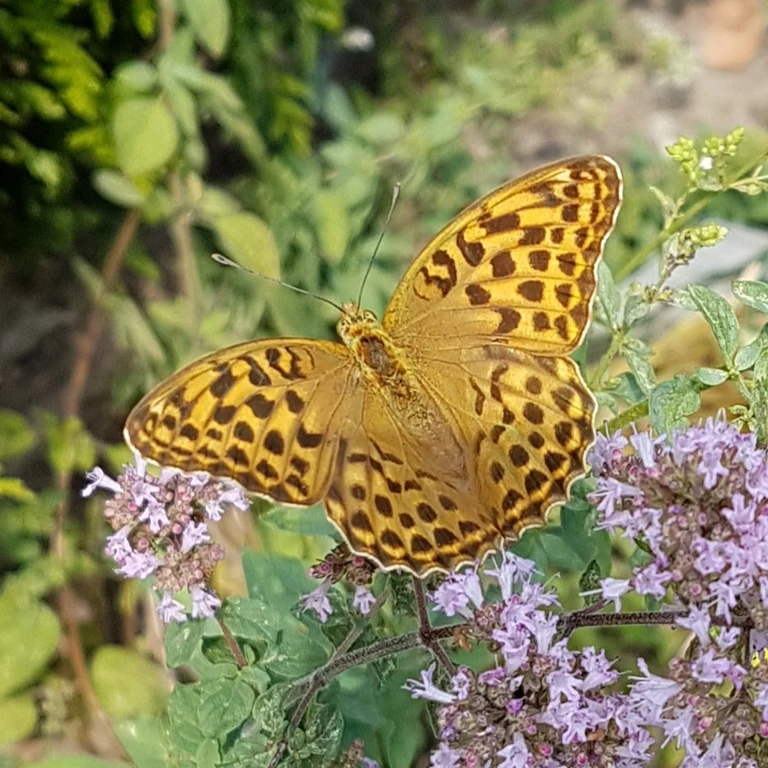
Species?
Argynnis paphia
